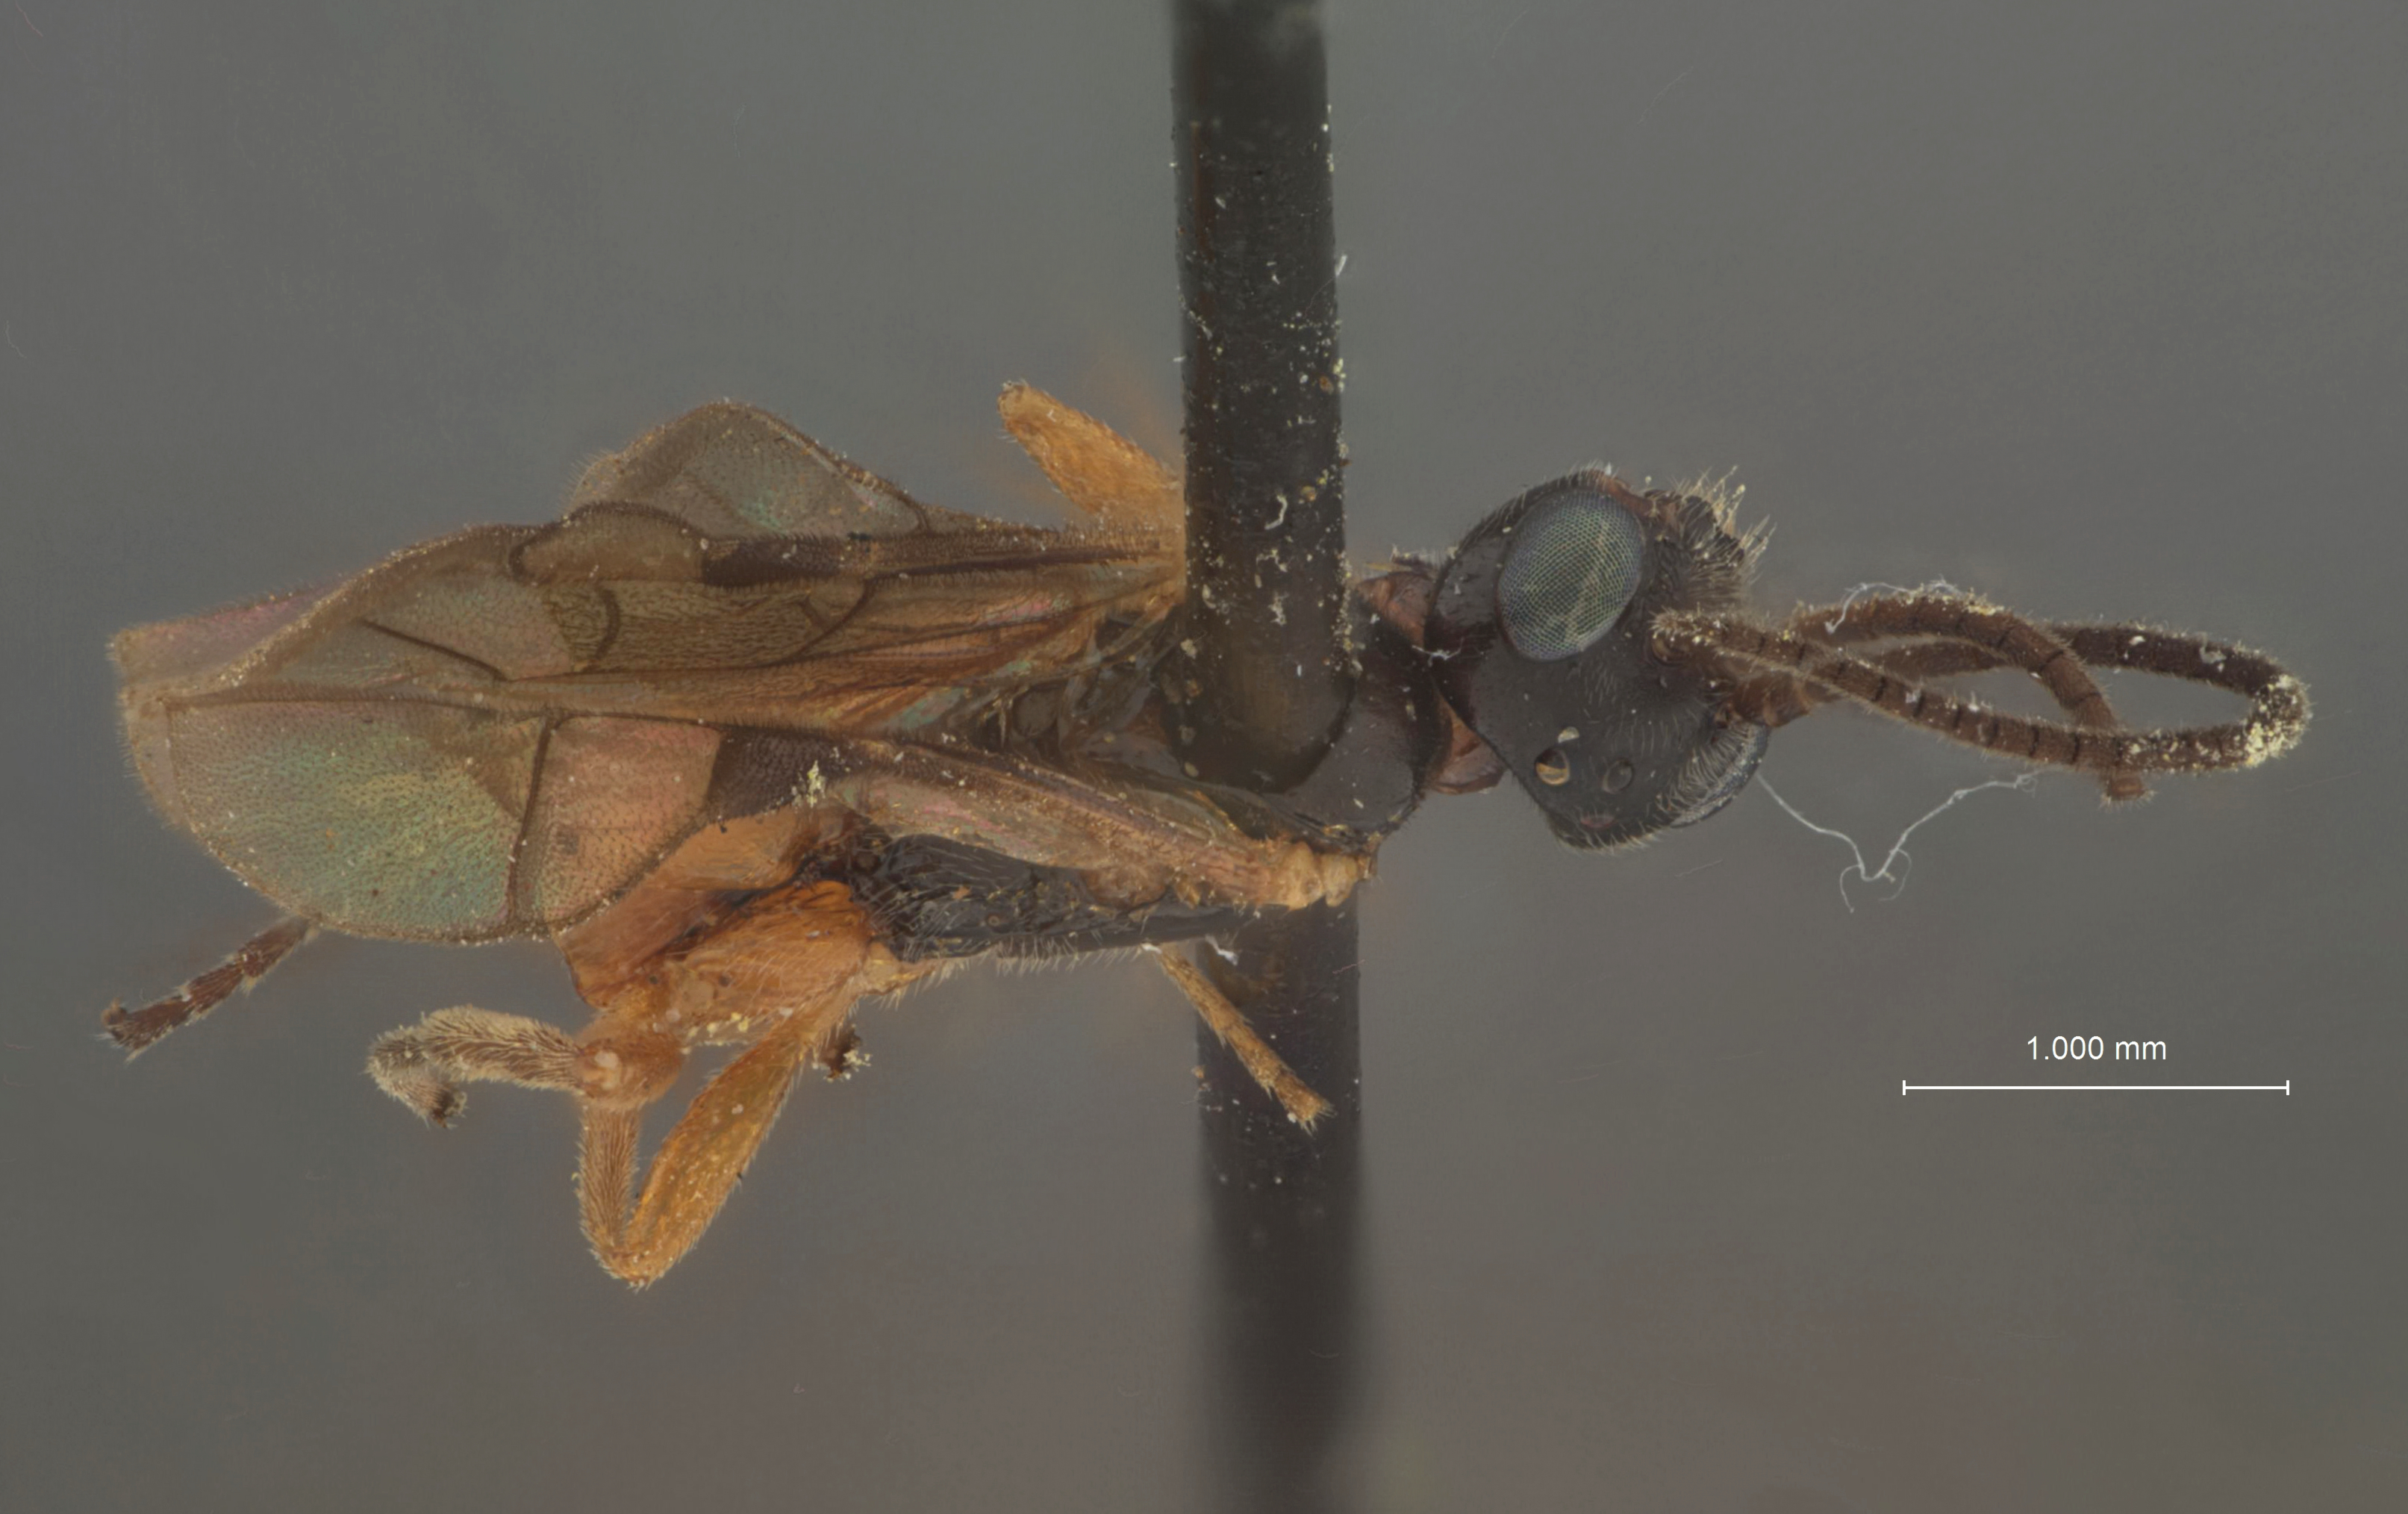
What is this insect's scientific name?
Lathrolestes rufigaster
